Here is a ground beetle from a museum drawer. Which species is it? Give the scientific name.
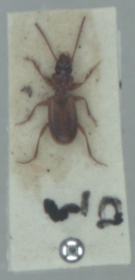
Trechoblemus micros
